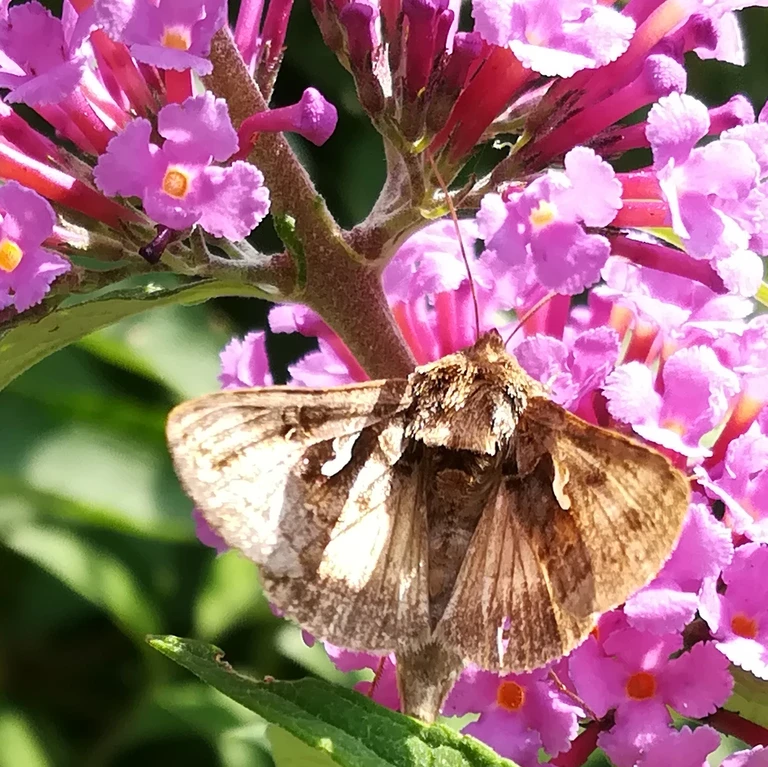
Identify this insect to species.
Autographa gamma
